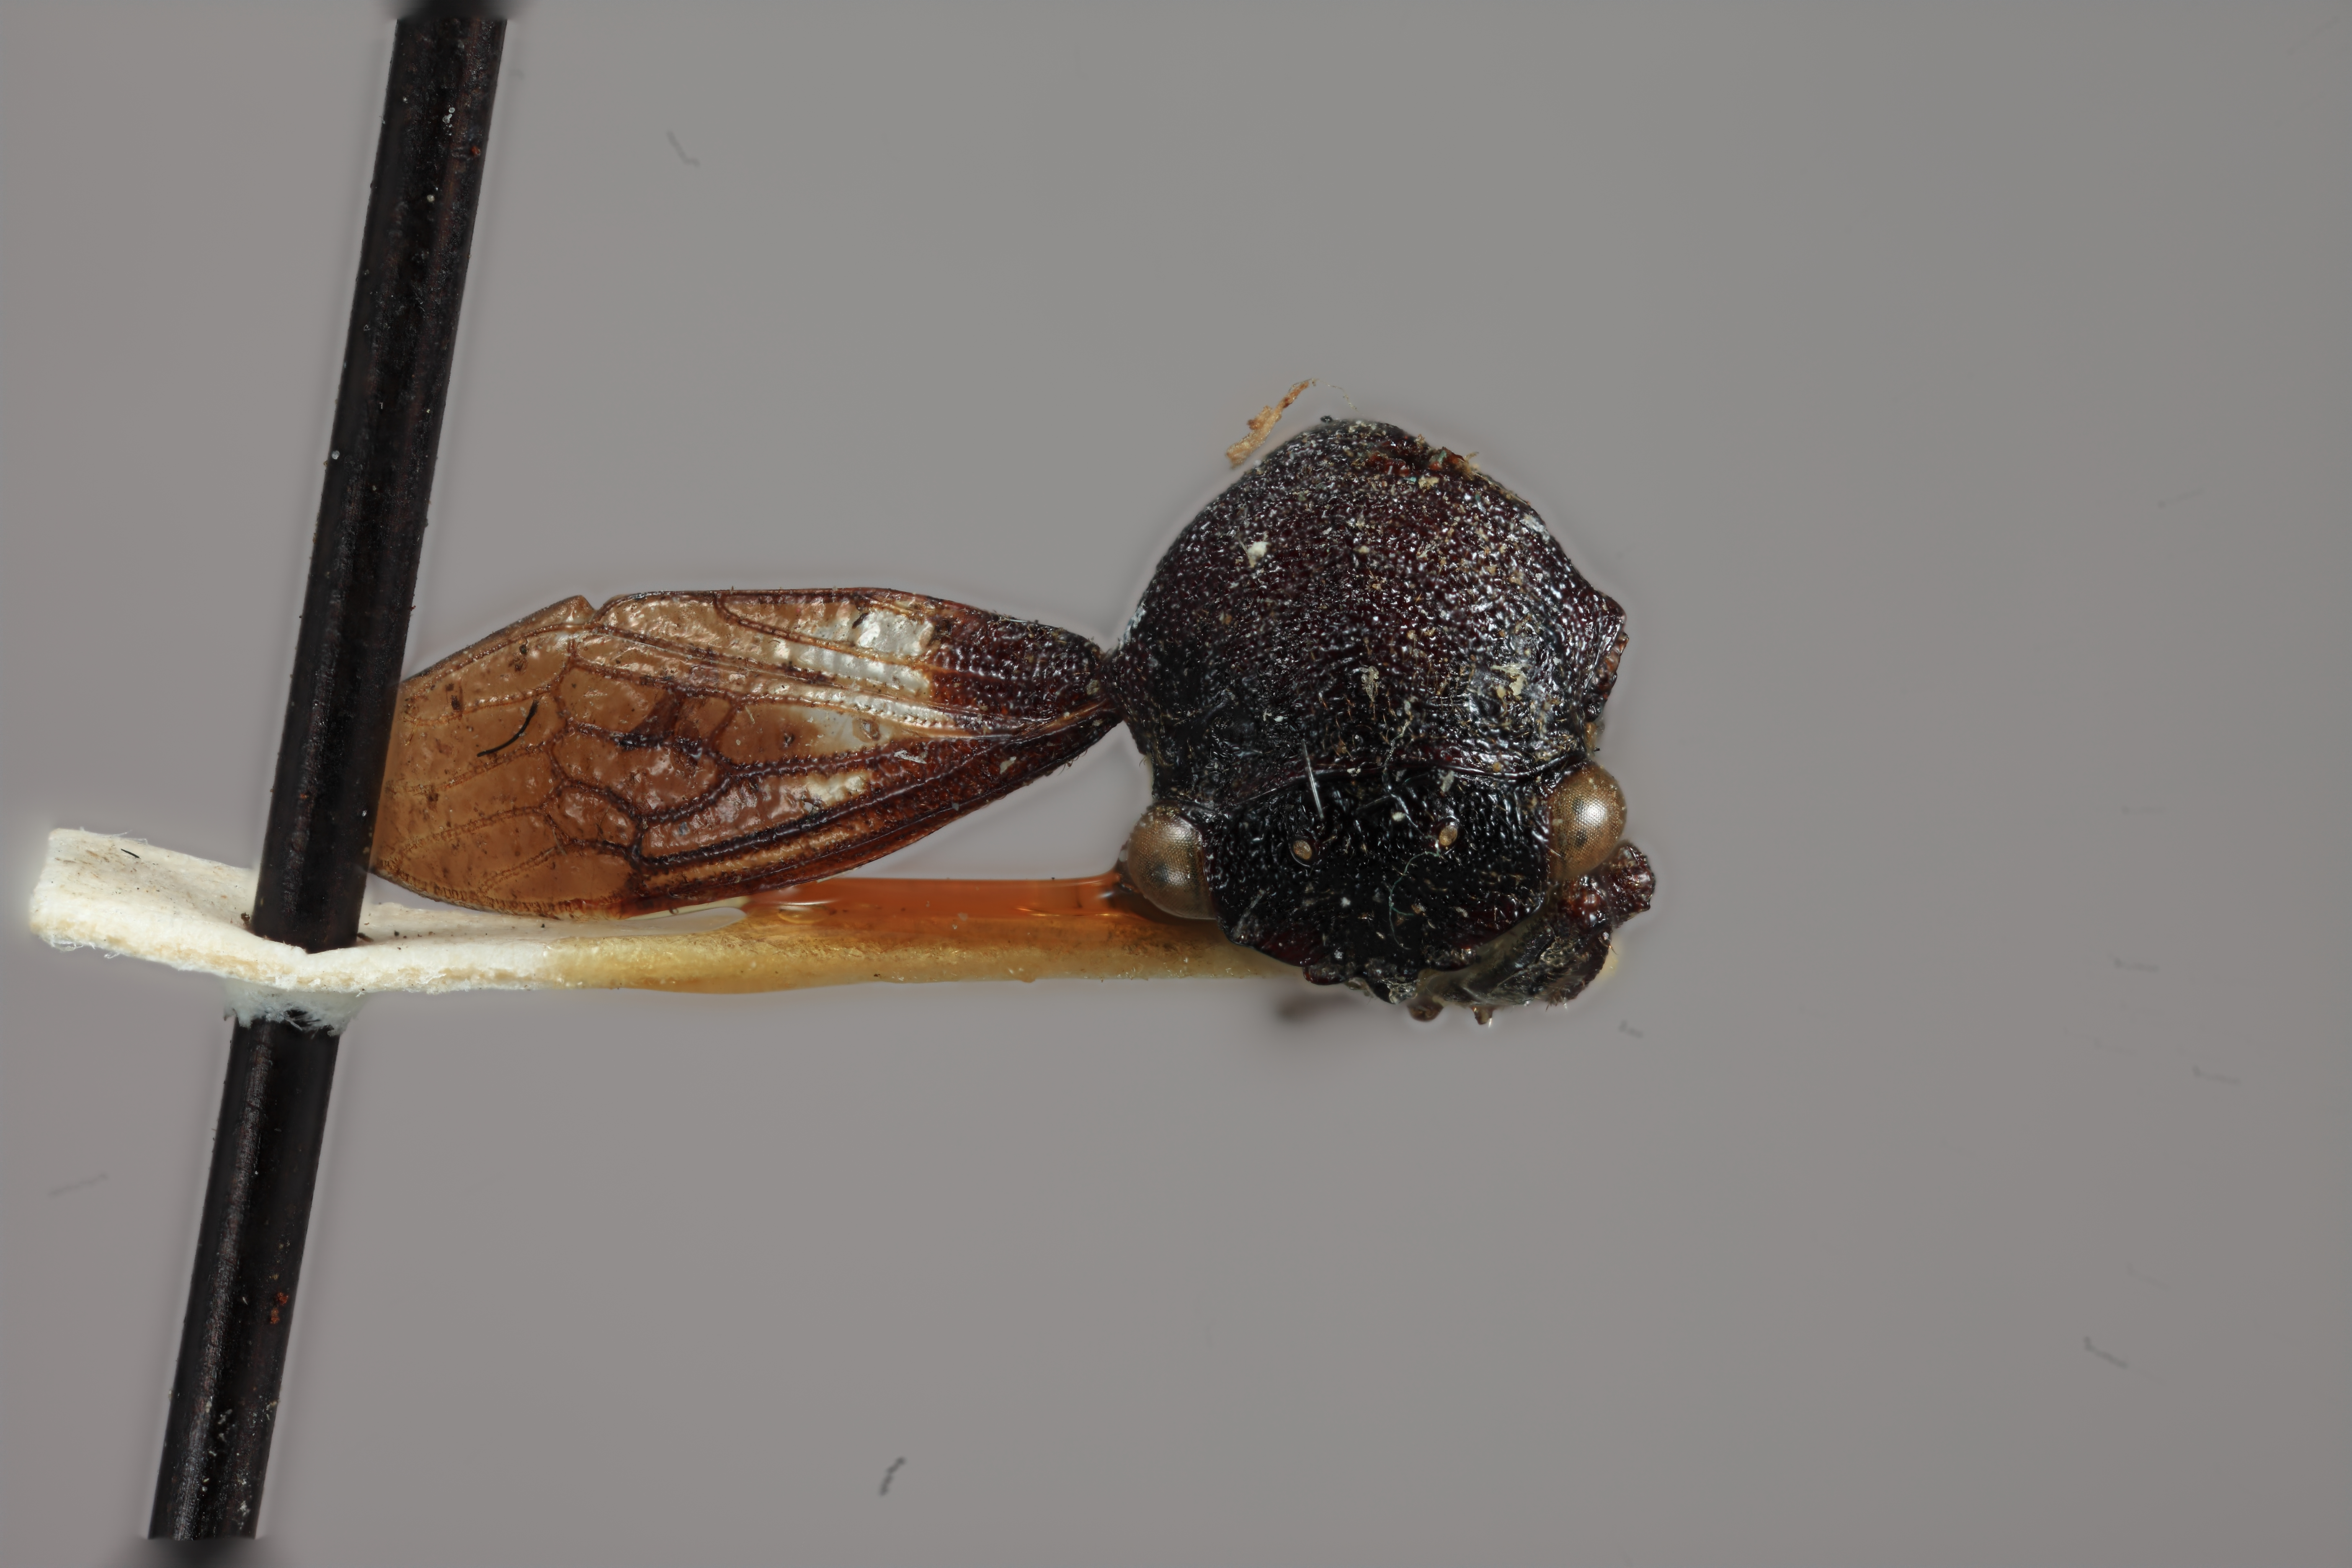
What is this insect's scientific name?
Dingkana vitreifascia
